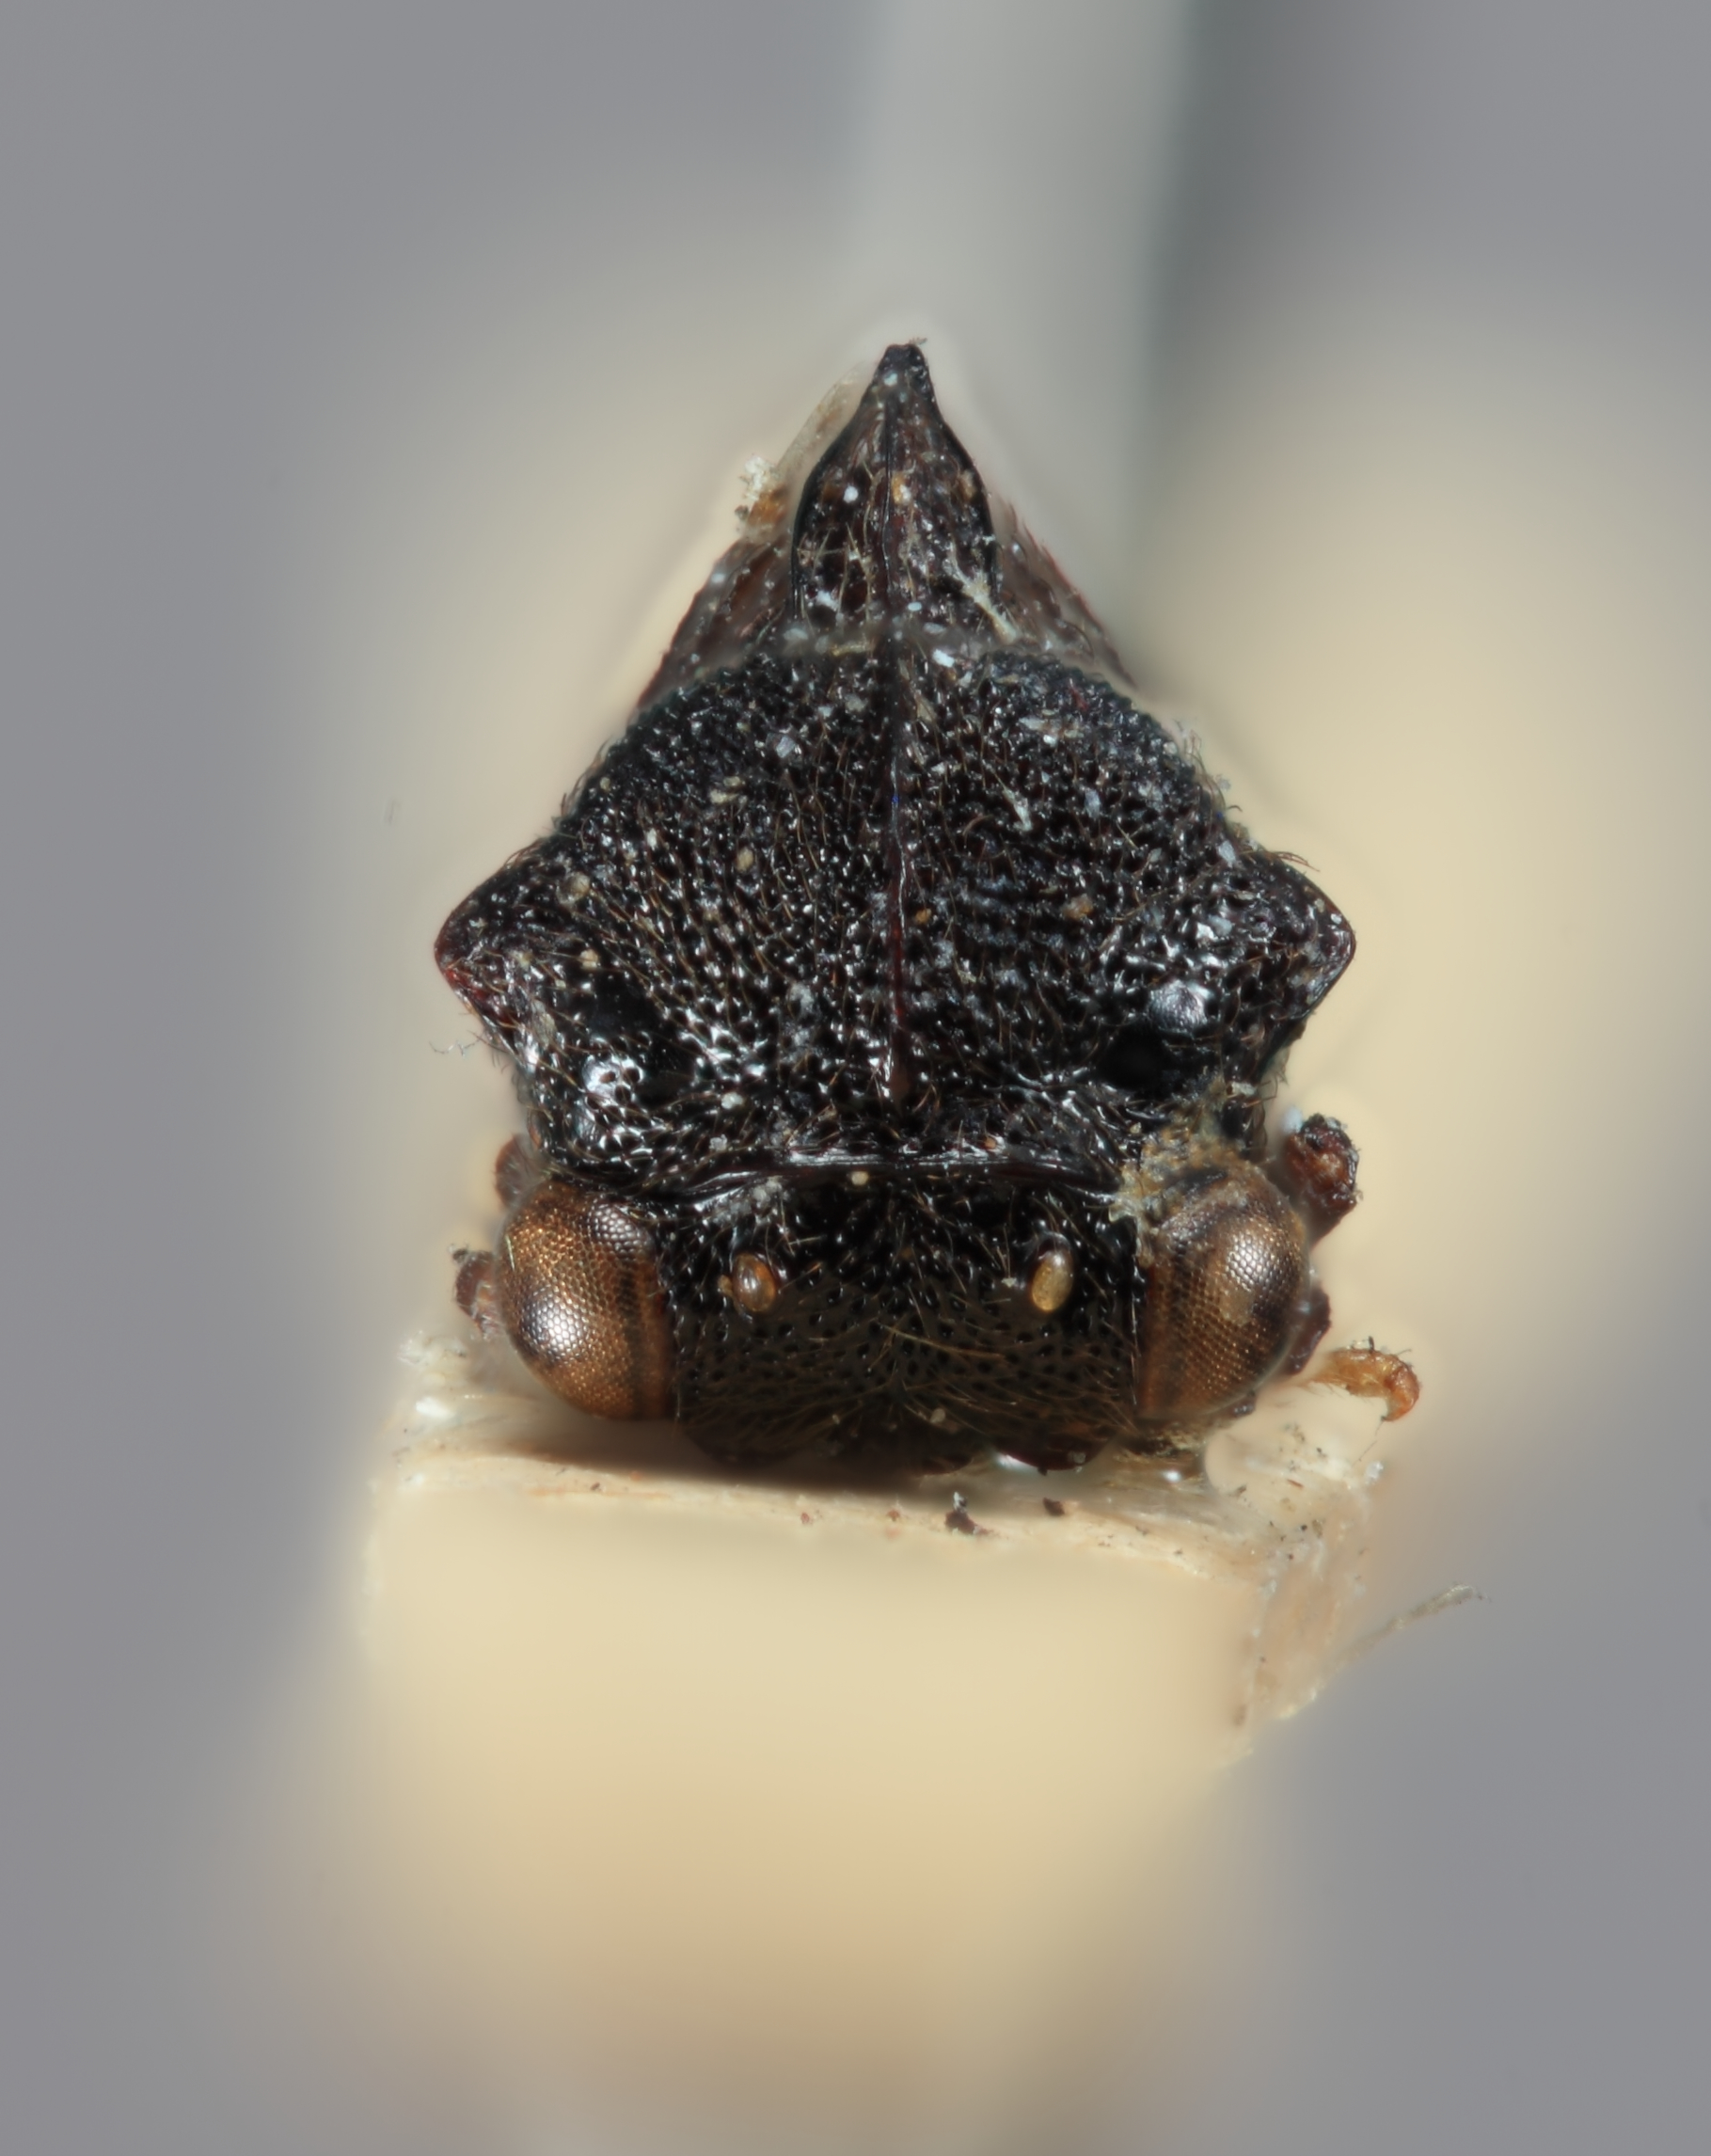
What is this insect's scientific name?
Gargara sinuata
